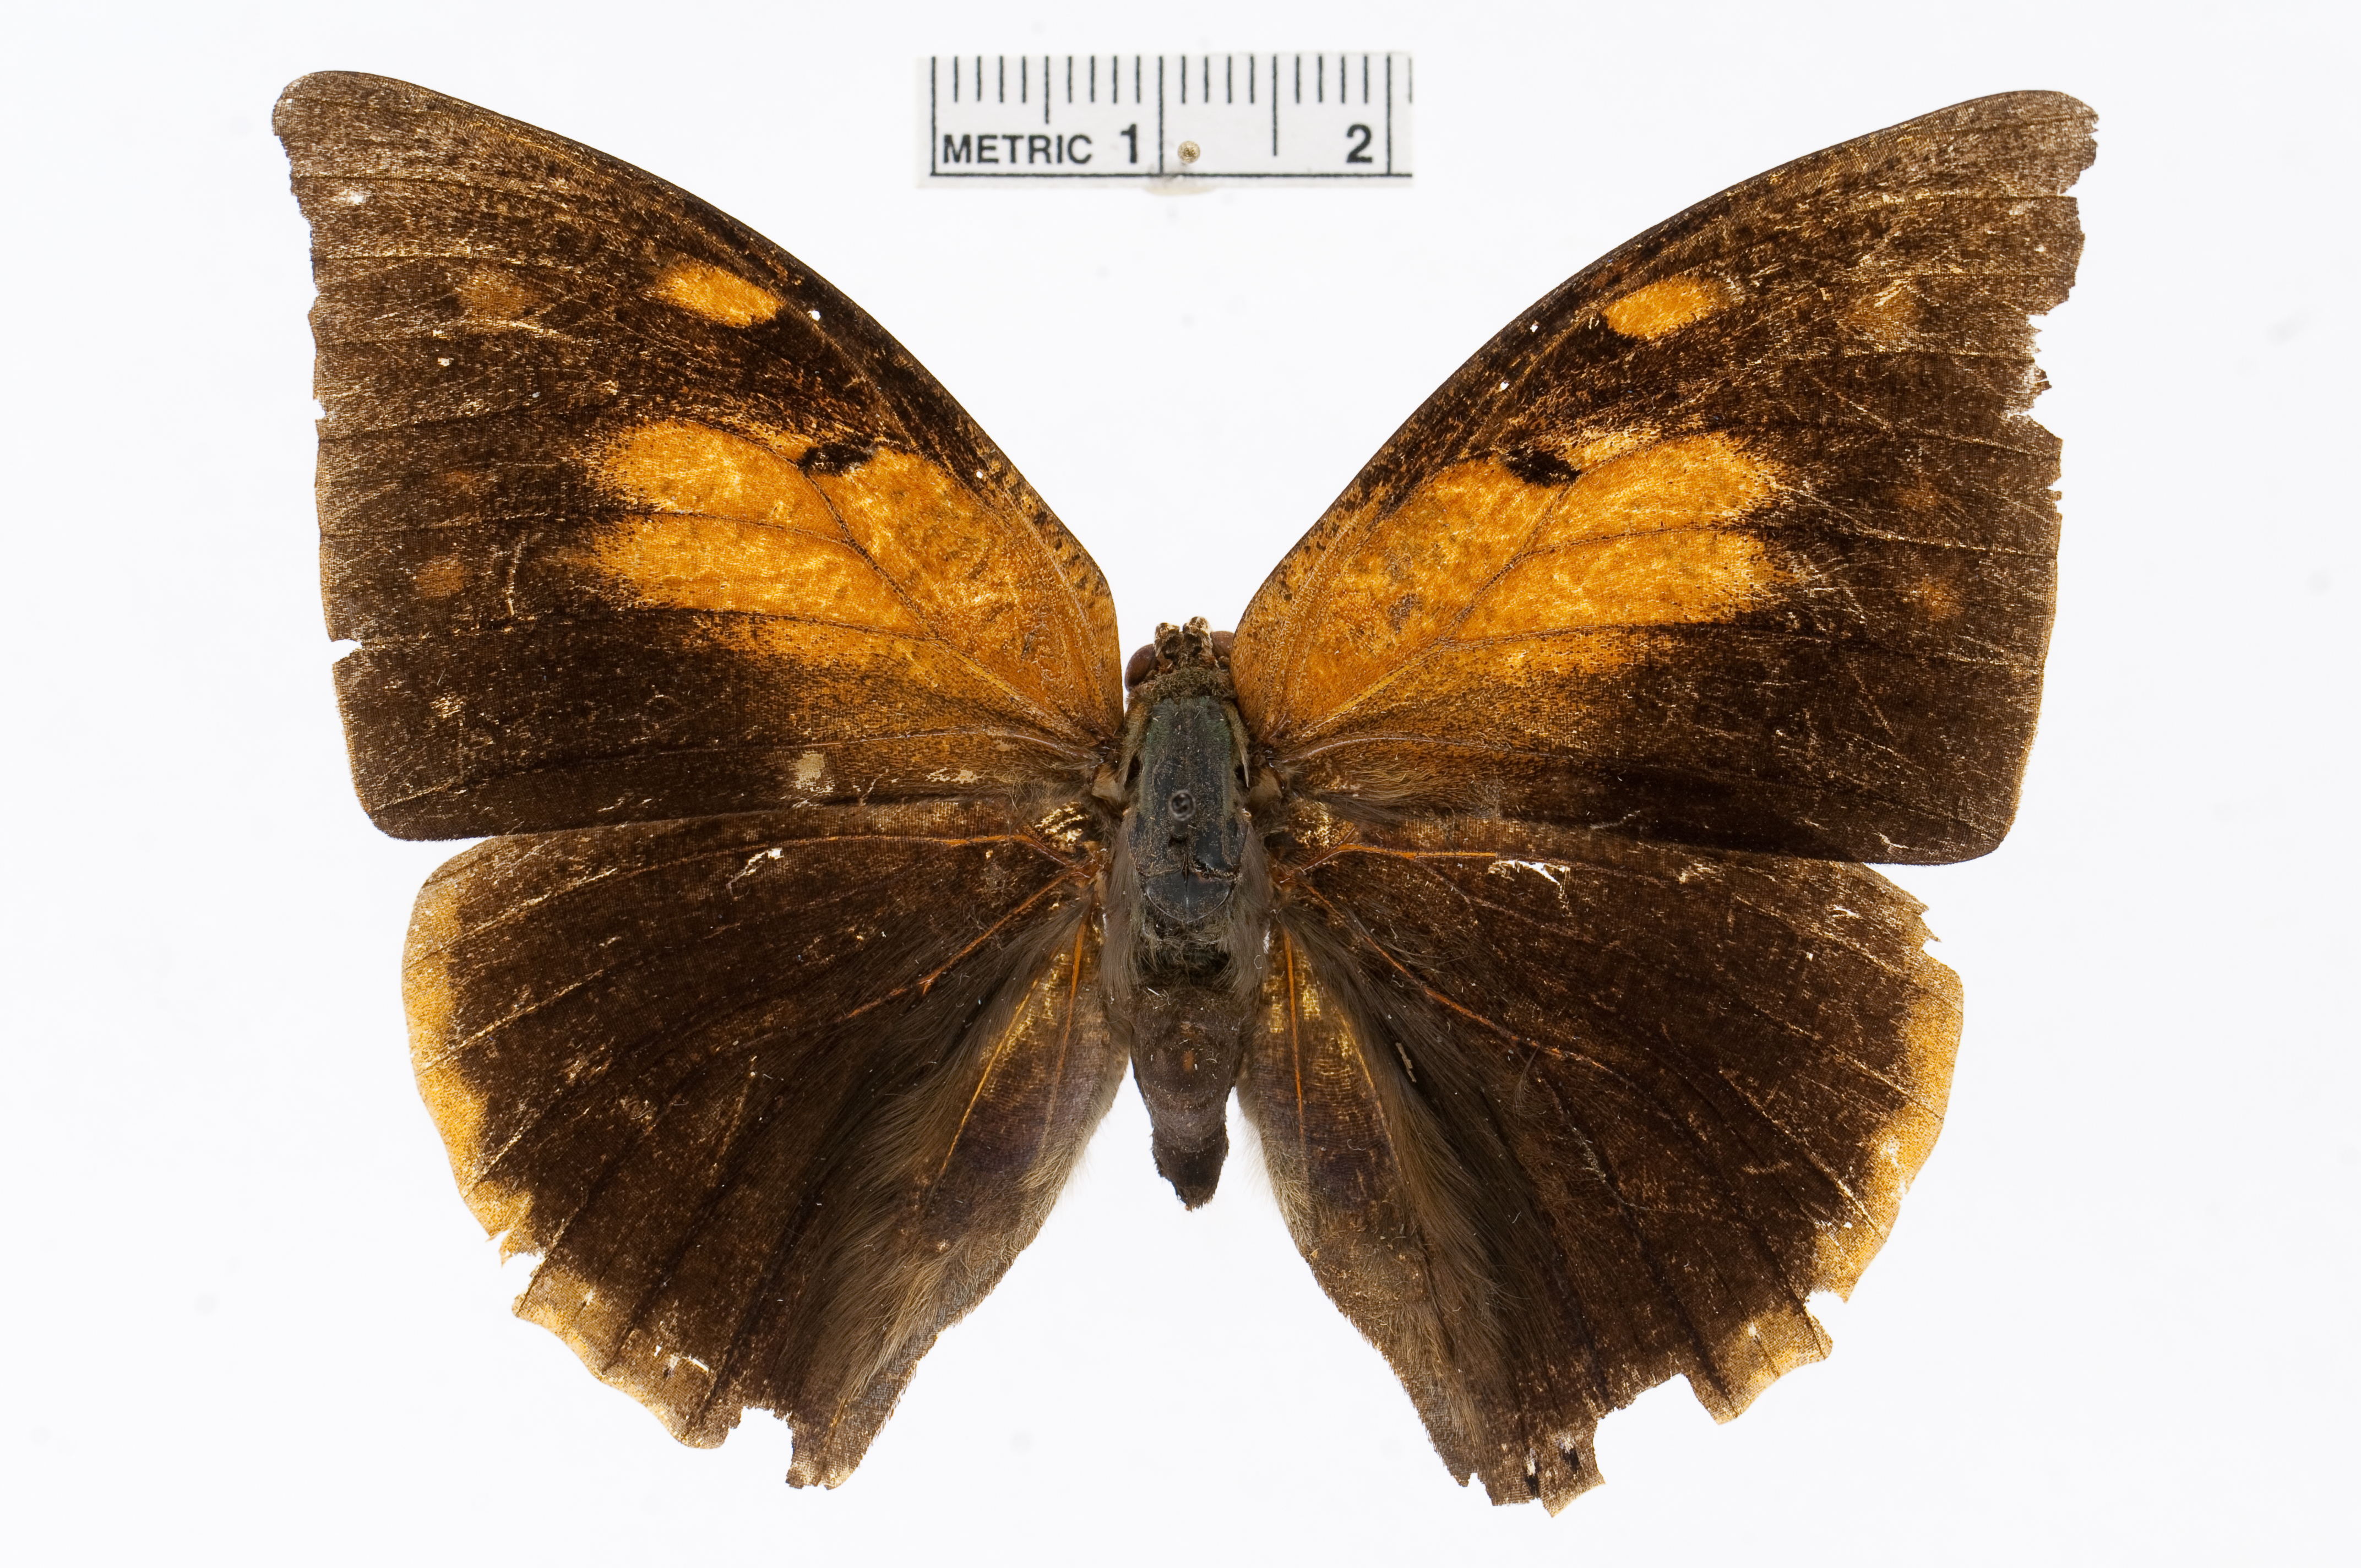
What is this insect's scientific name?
Polygrapha xenocrates
